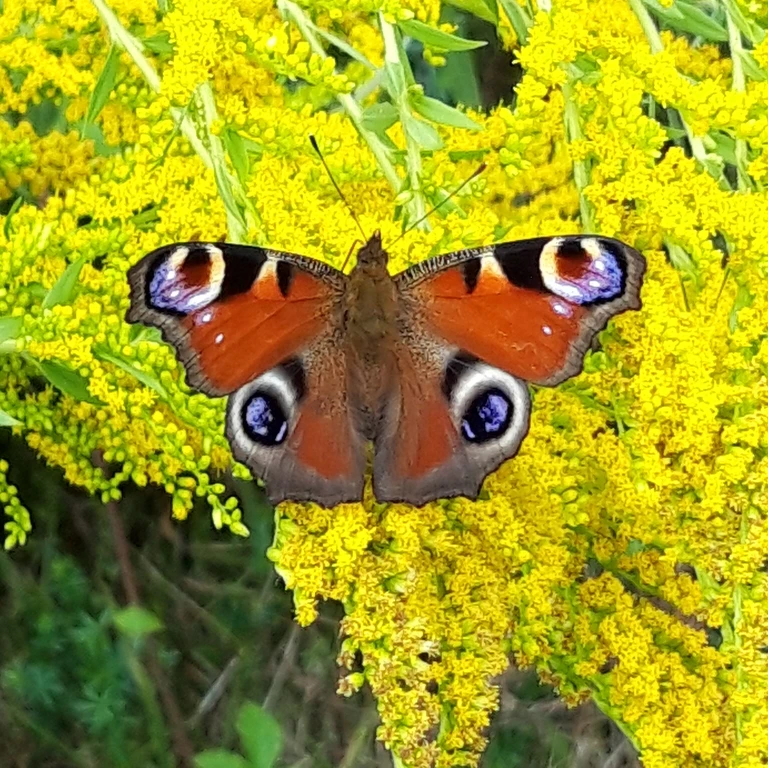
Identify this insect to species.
Aglais io
